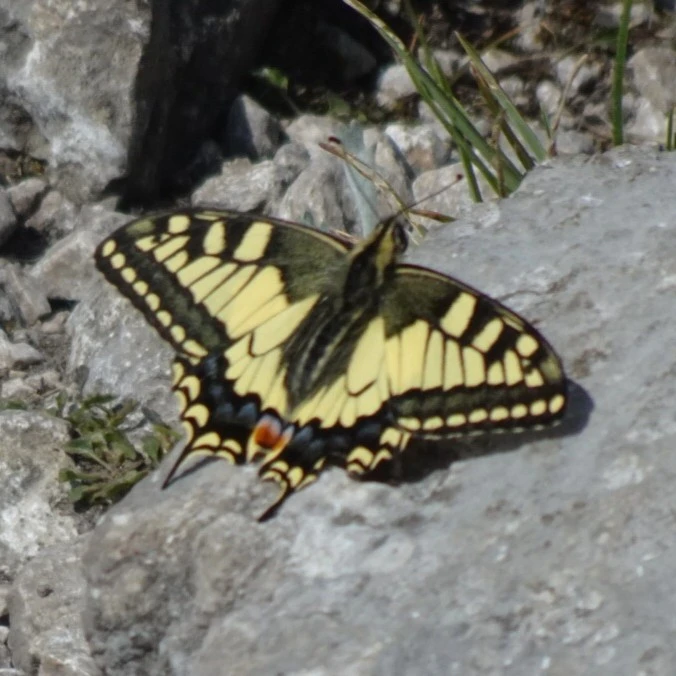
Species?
Papilio machaon
